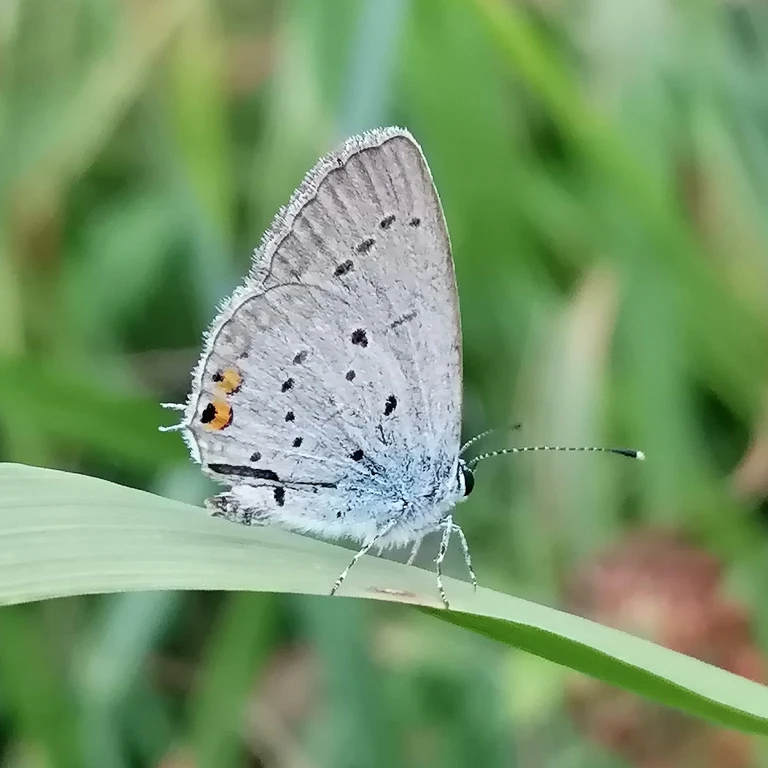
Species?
Cupido argiades (also Elkalyce argiades)
